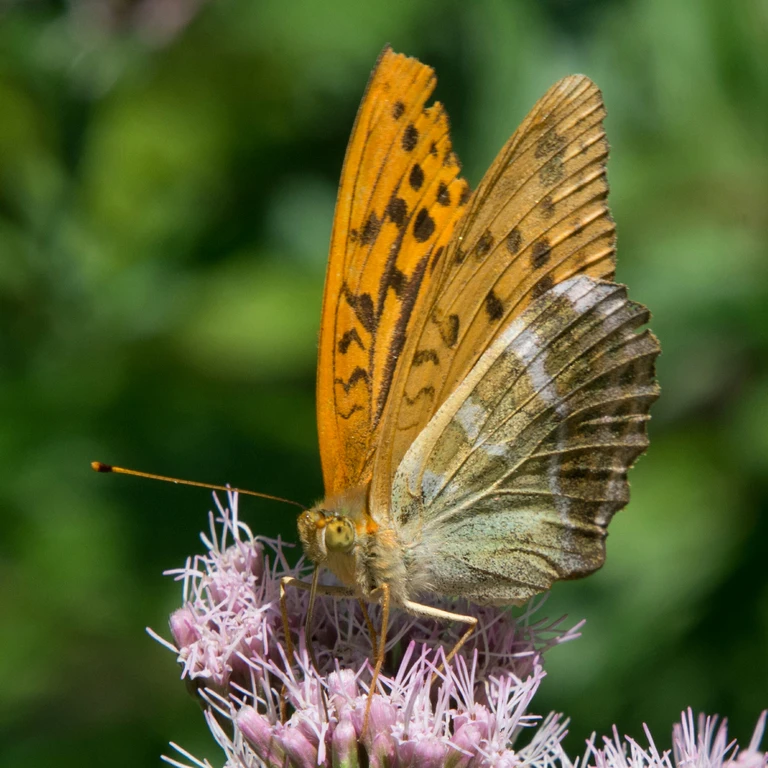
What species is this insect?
Argynnis paphia
